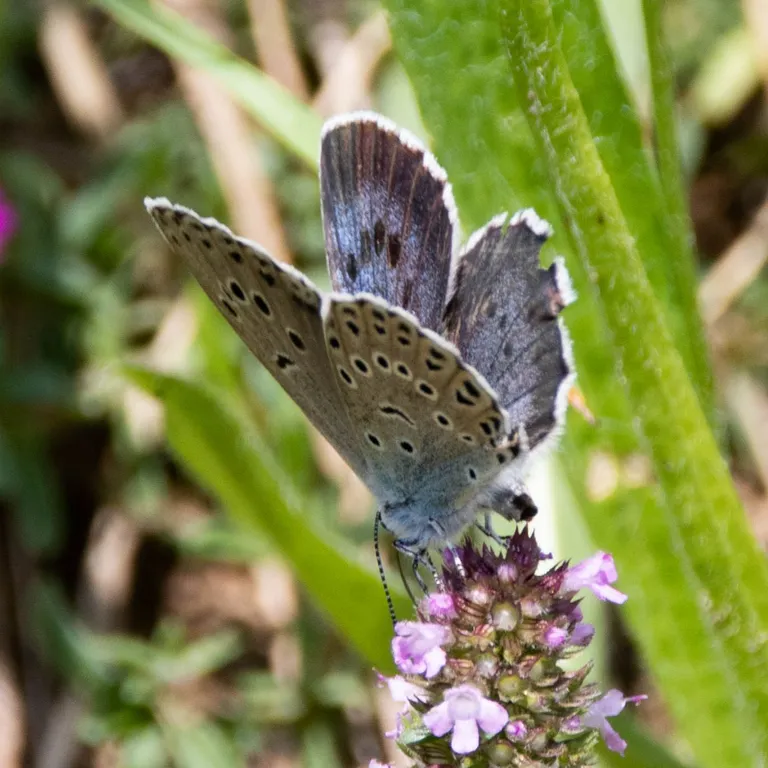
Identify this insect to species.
Phengaris arion (also Maculinea arion)
